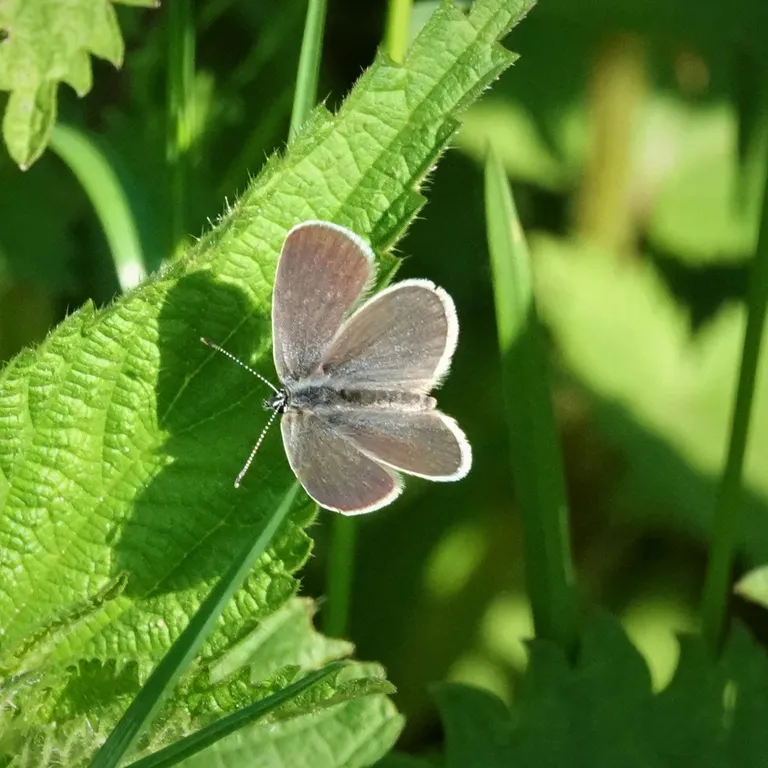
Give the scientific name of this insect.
Cupido minimus
